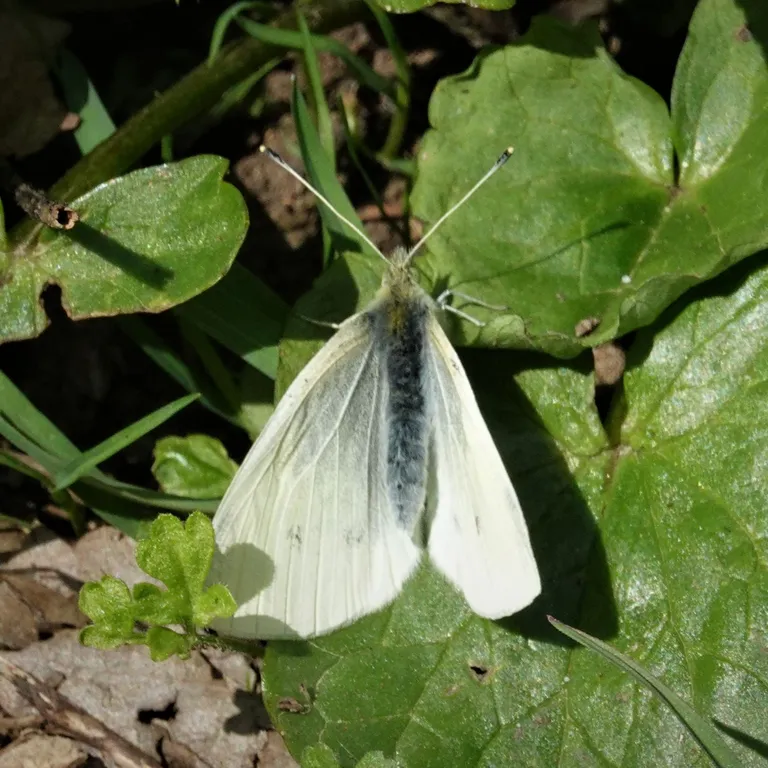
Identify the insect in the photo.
Pieris rapae
